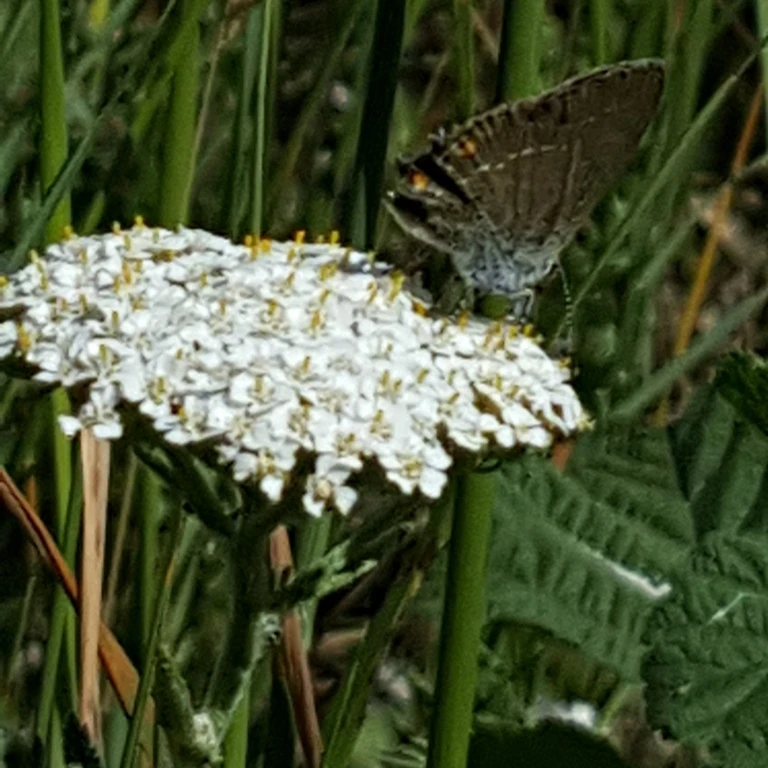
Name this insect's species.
Satyrium acaciae (also Strymon acaciae)
